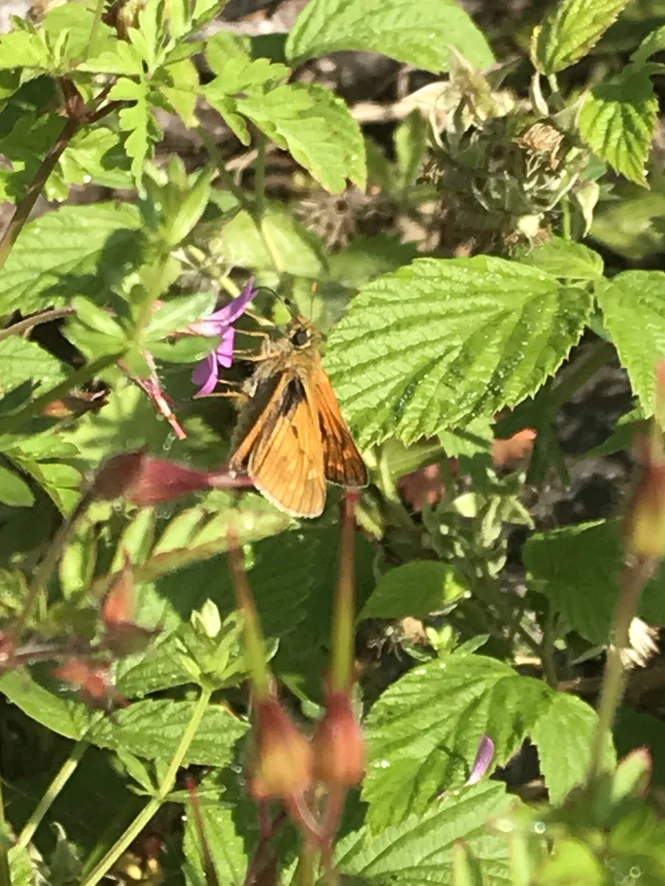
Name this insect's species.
Ochlodes sylvanus (also Ochlodes venata)
